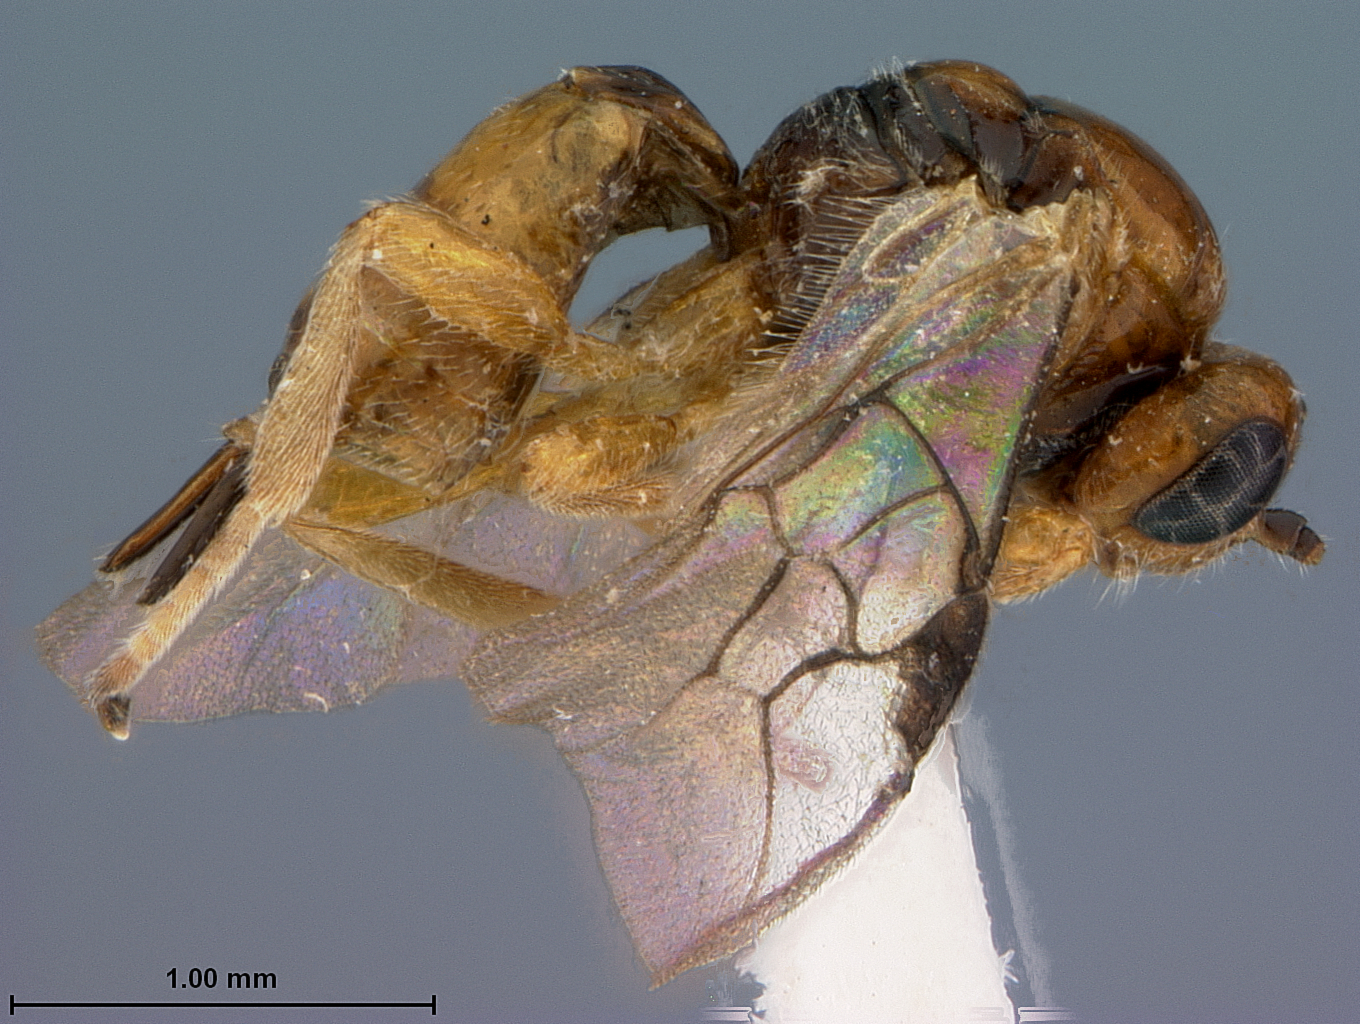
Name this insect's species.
Opius juniperi
